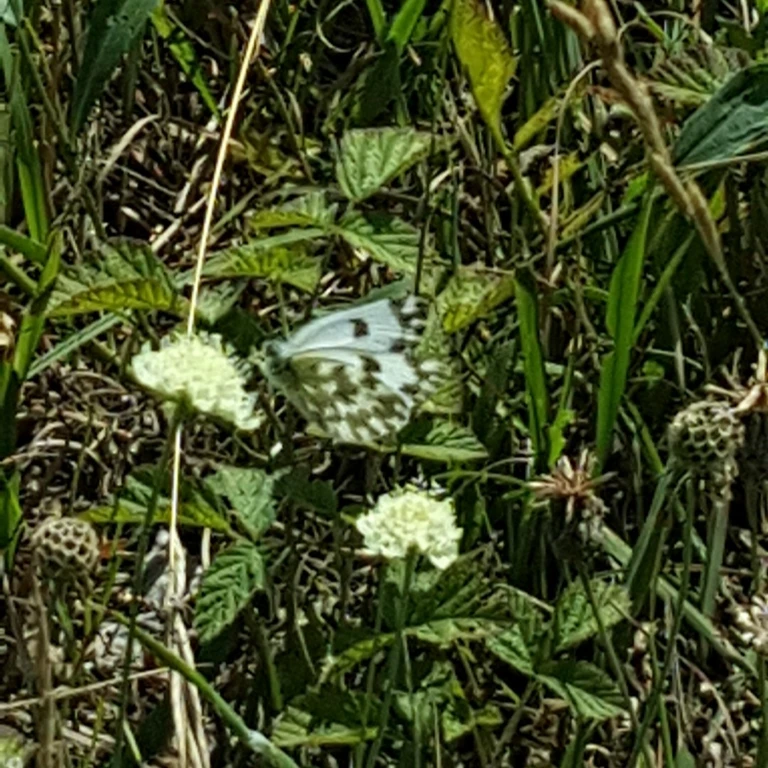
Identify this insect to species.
Pontia edusa
